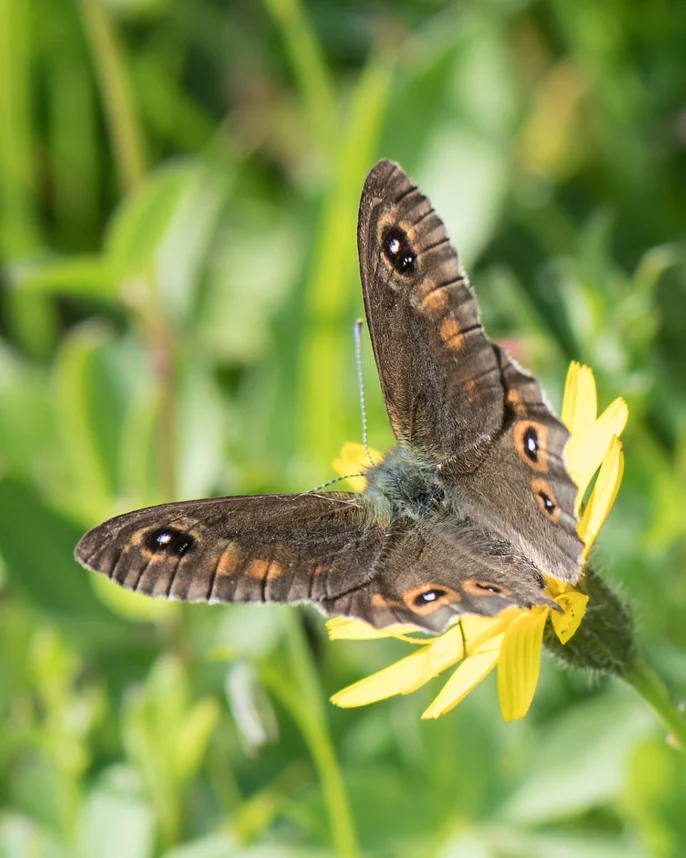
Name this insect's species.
Lasiommata maera (also Pararge maera)
